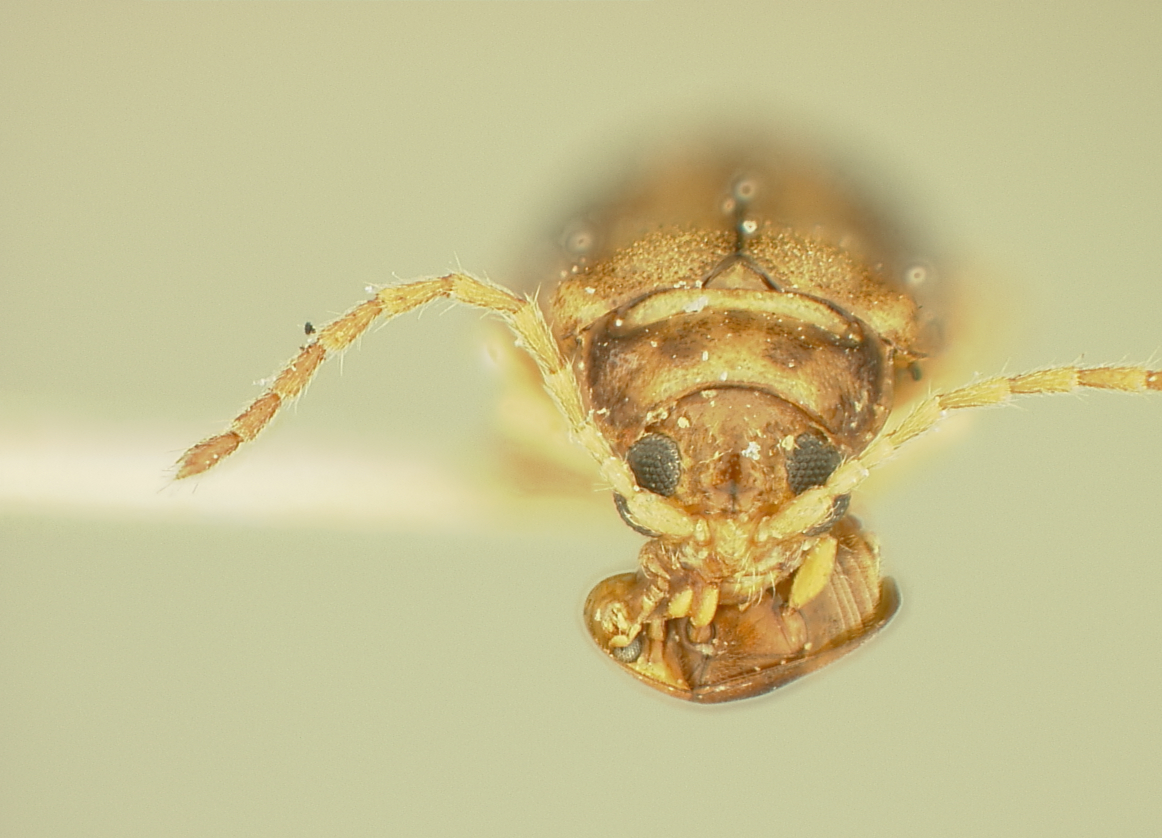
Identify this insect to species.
Lactica bumeliae
